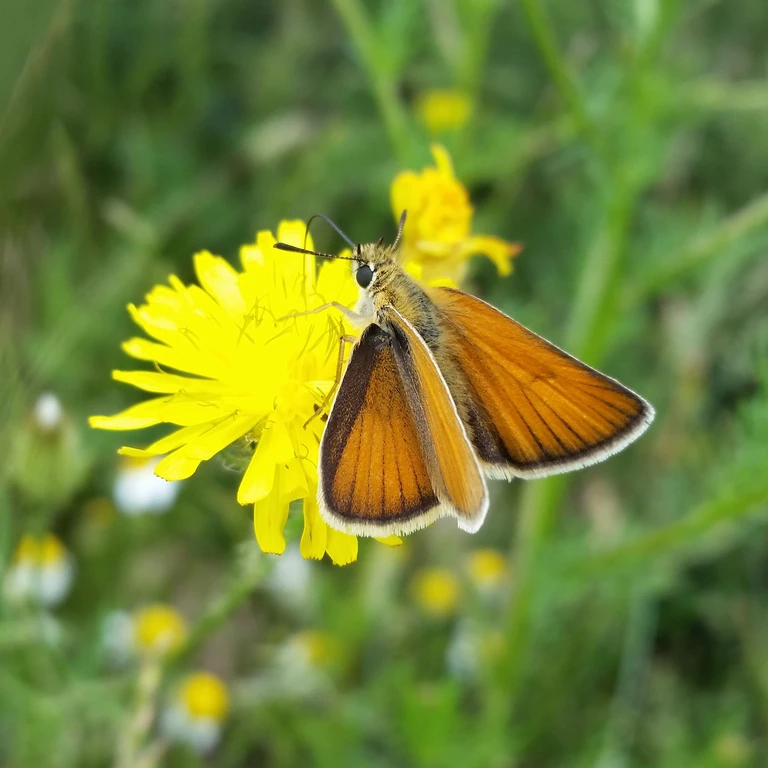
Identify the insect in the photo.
Thymelicus lineola
